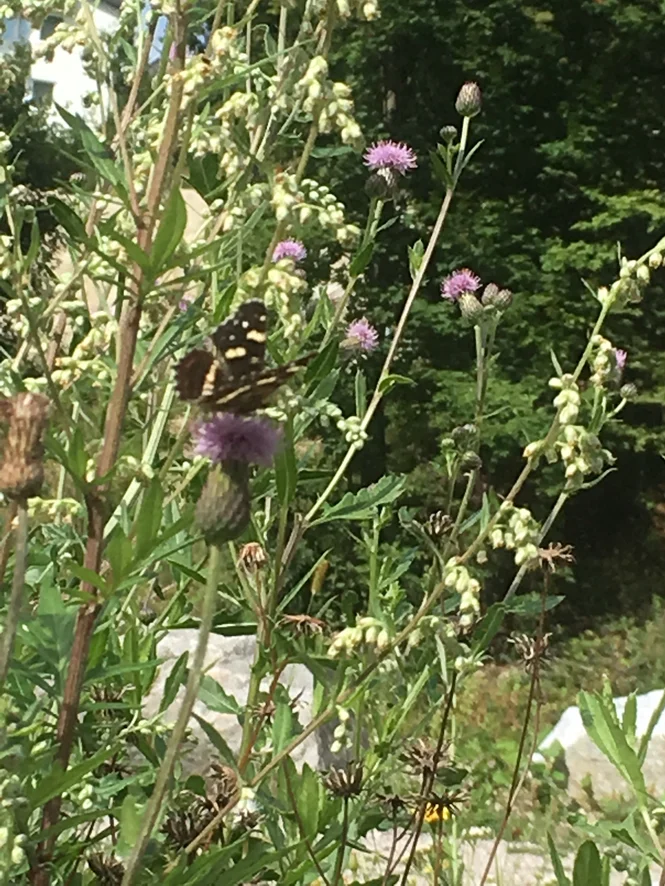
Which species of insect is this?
Araschnia levana
